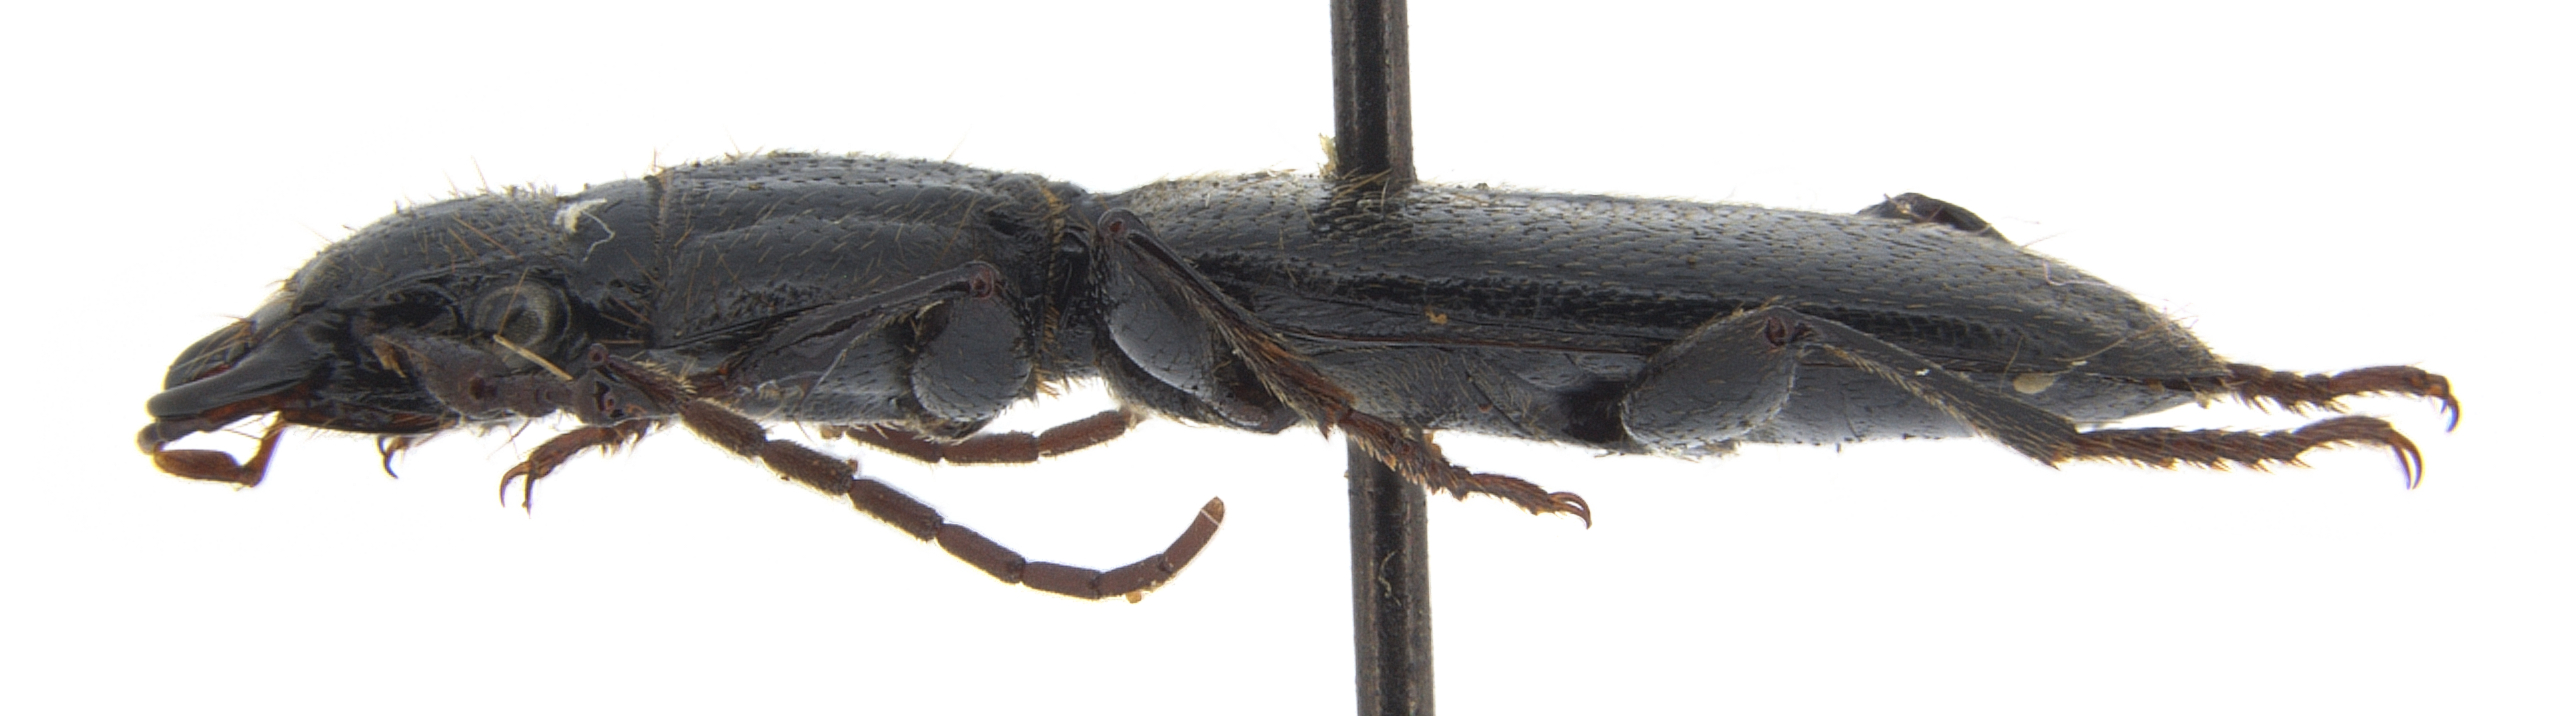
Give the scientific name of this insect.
Siagona europaea
